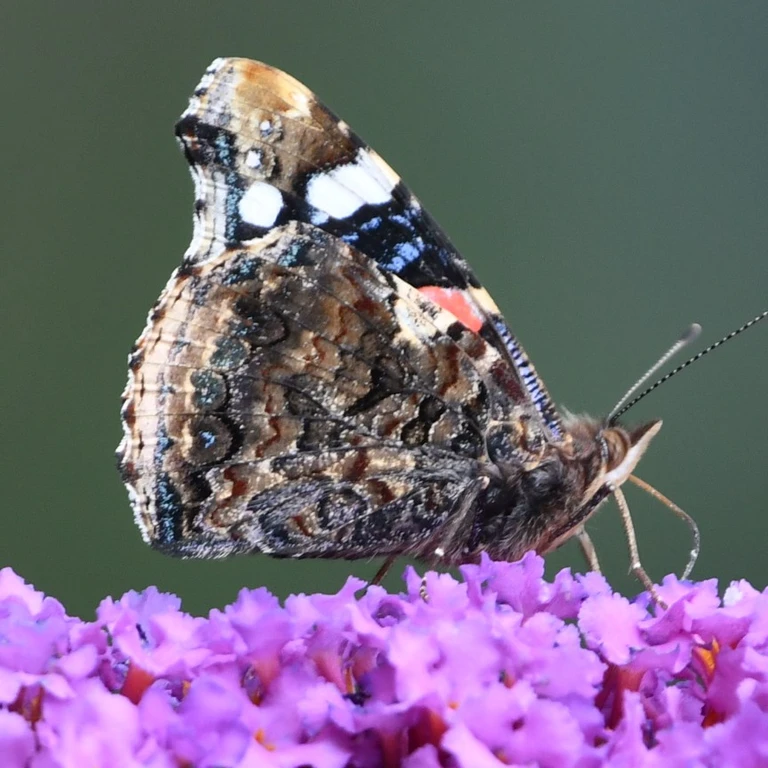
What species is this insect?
Vanessa atalanta
